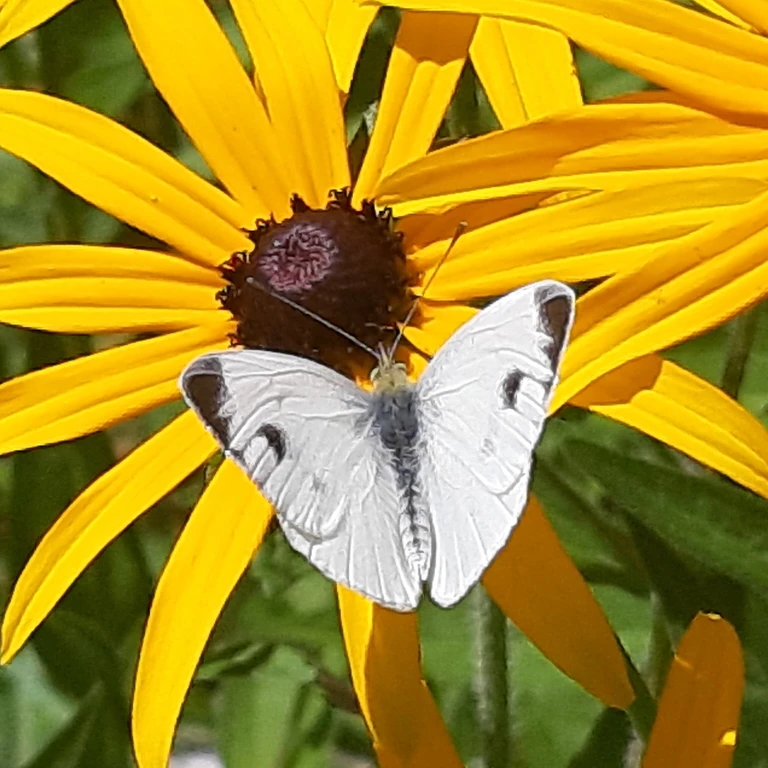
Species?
Pieris mannii
